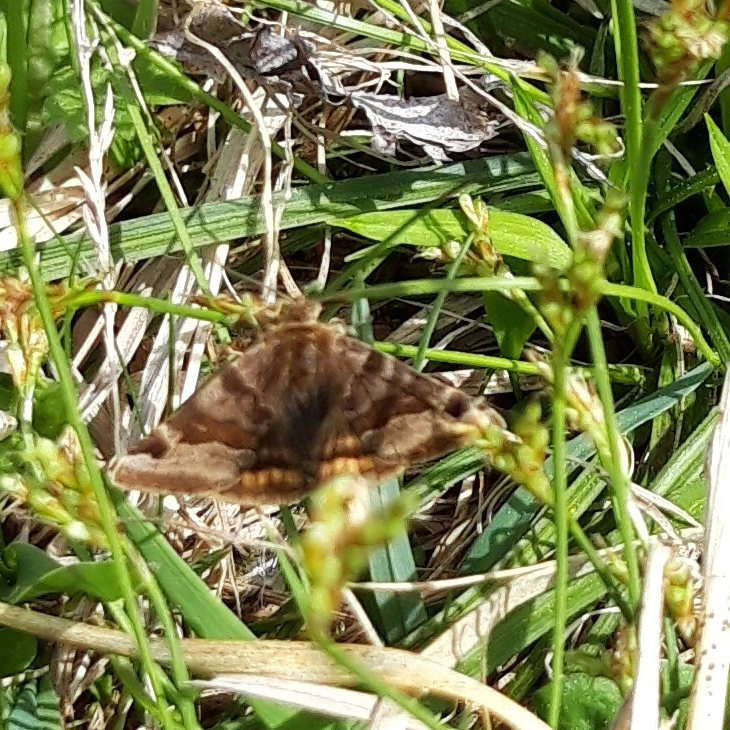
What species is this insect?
Euclidia glyphica
